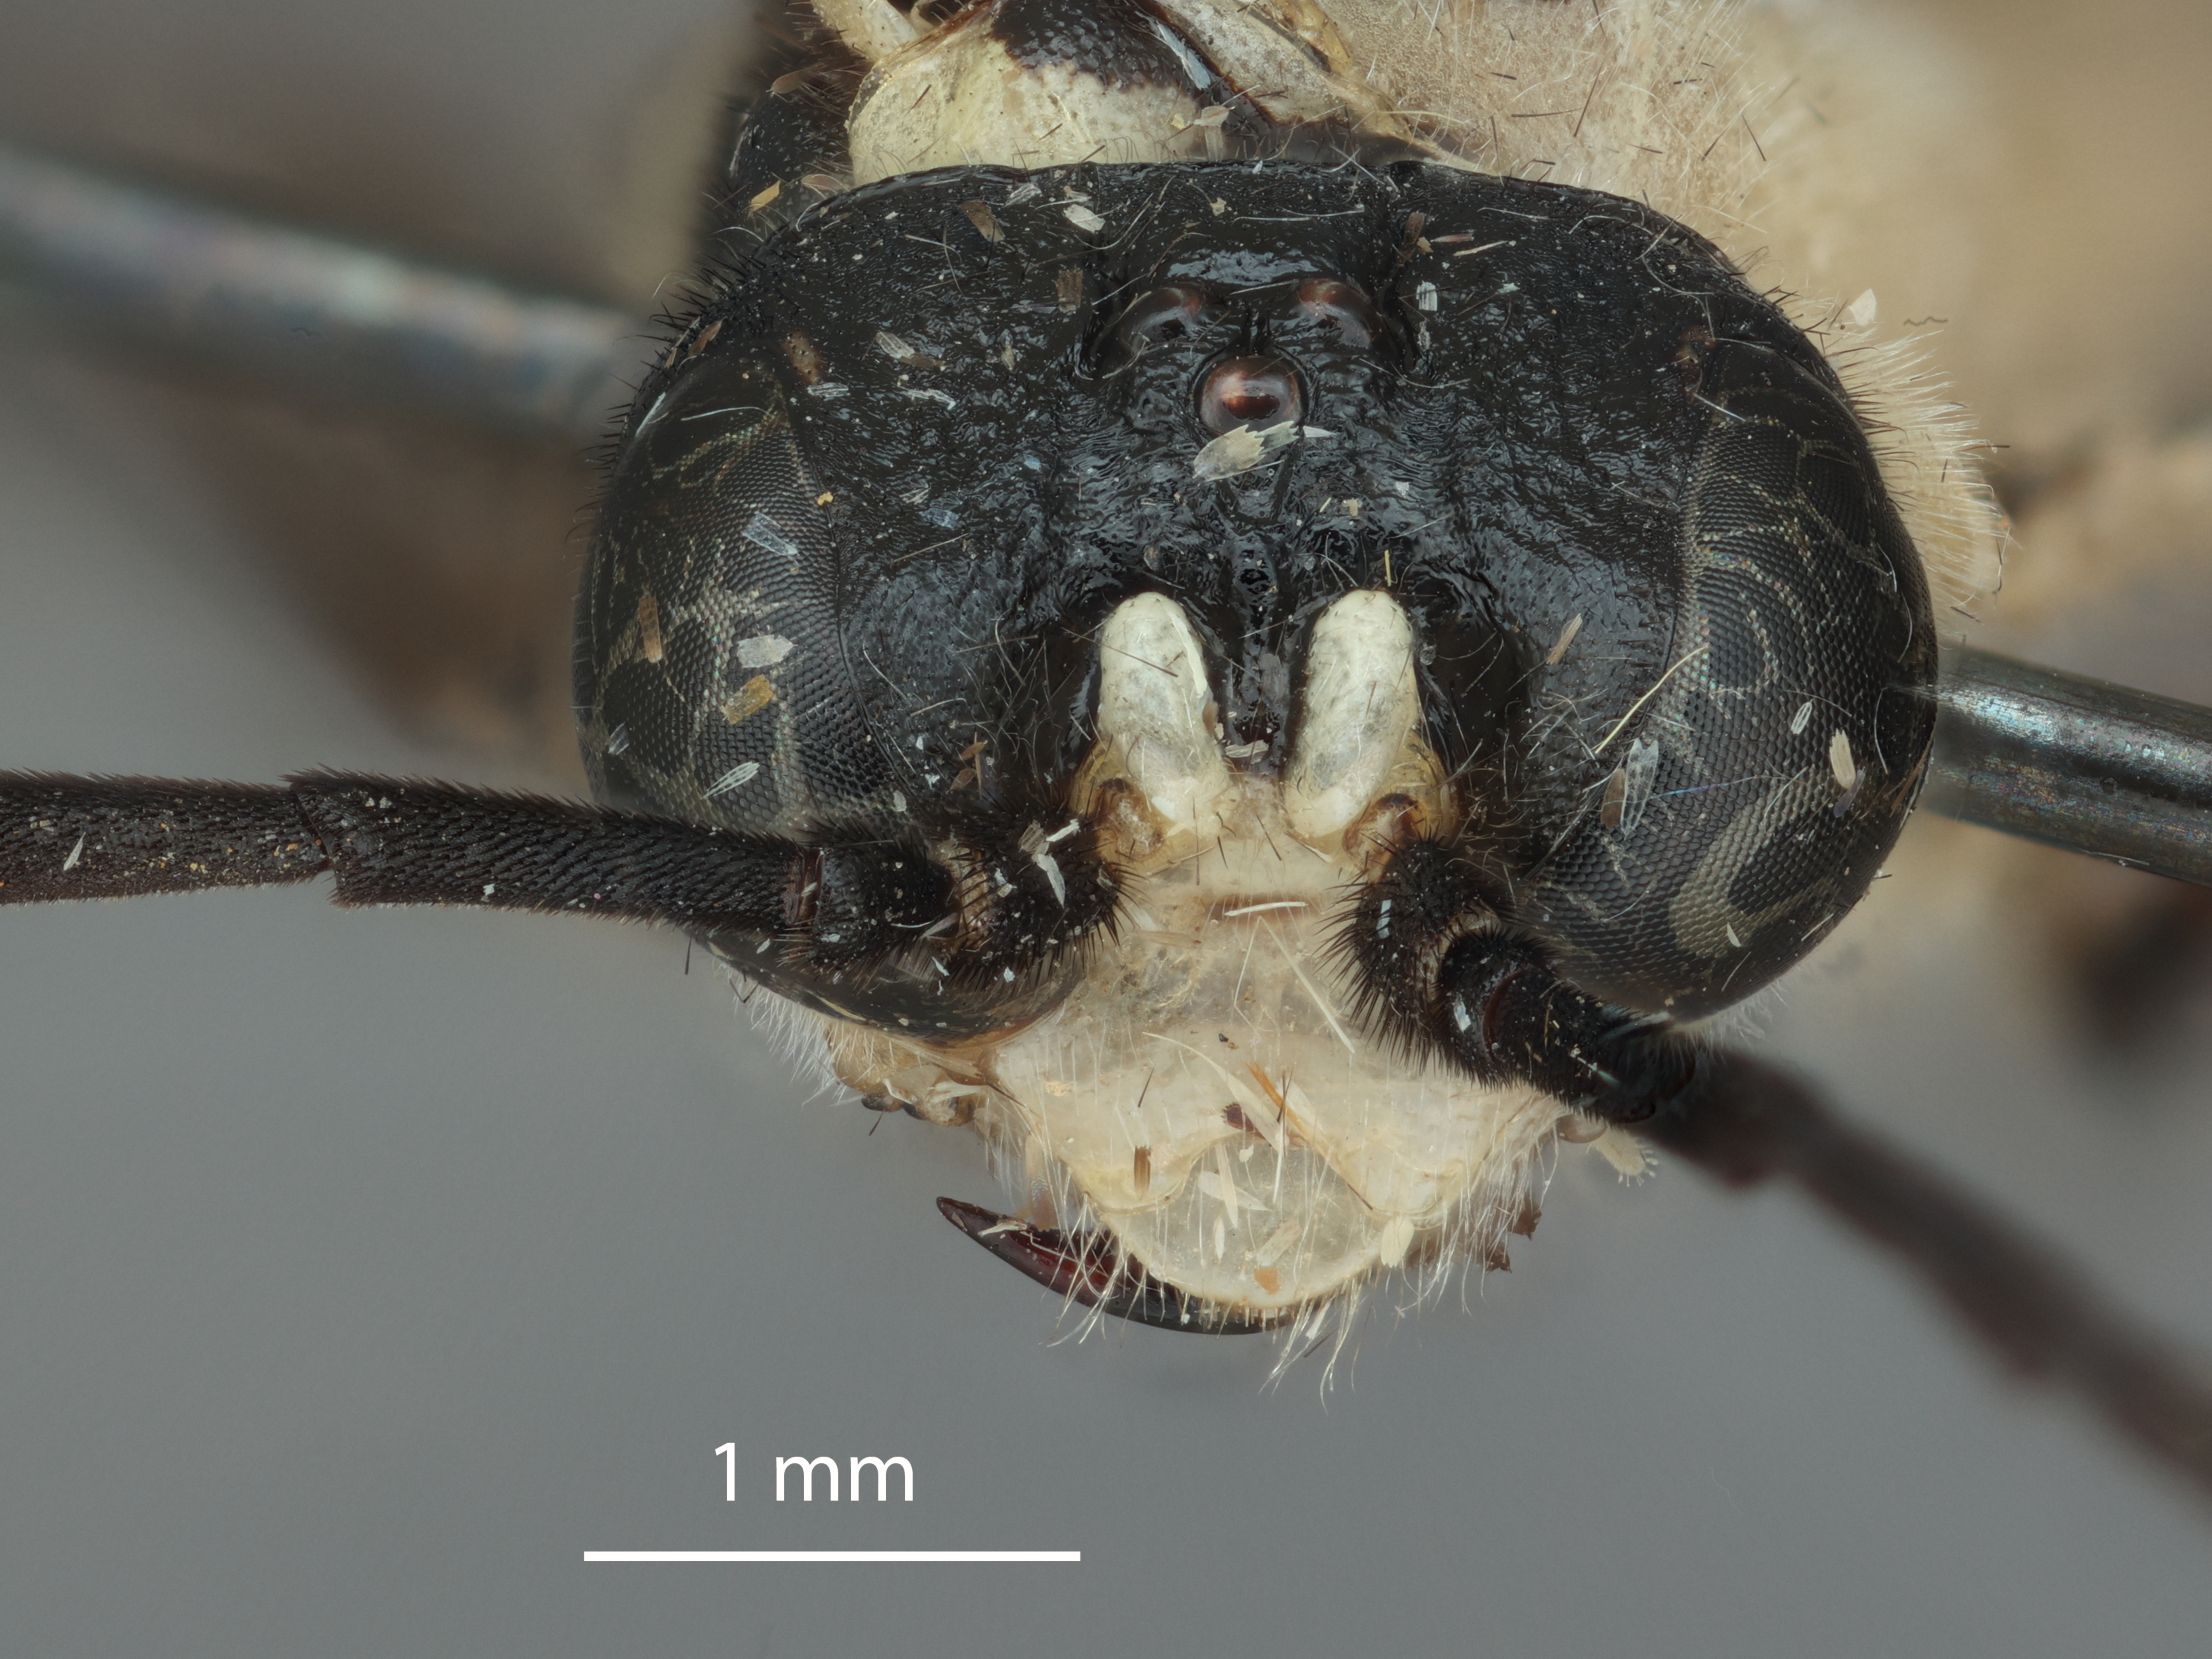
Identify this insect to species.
Tenthredo abruptifrons
